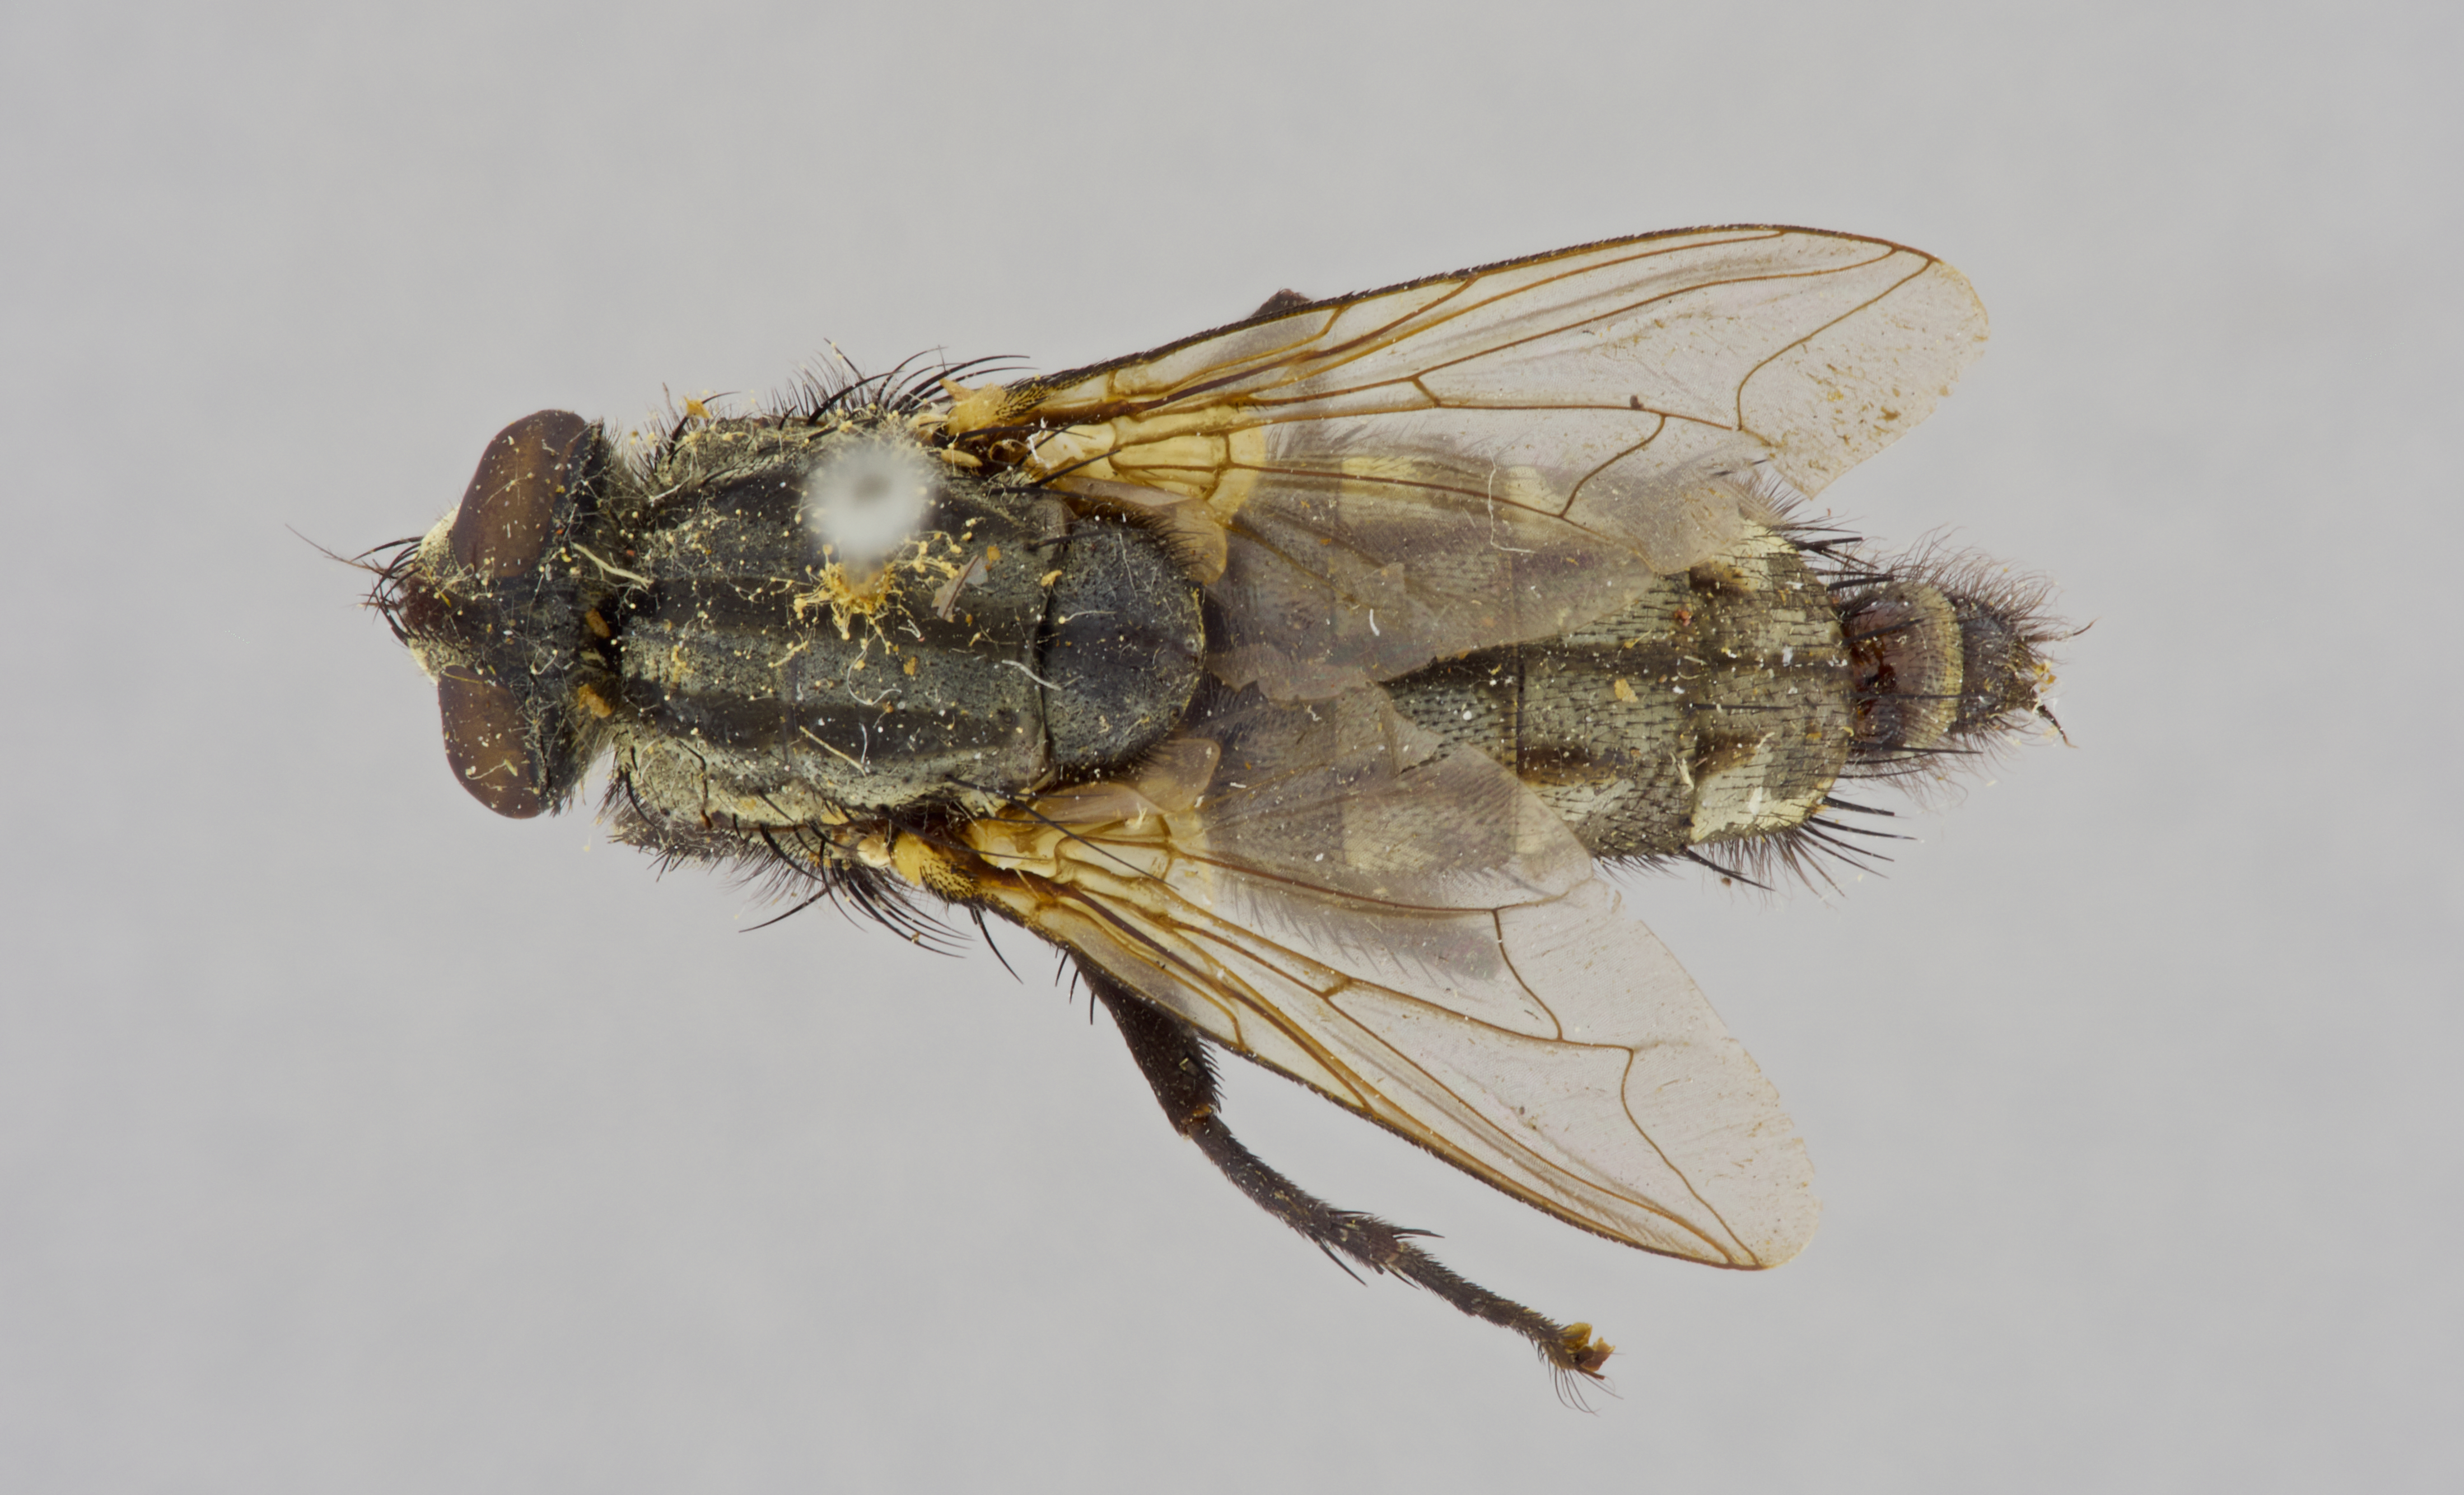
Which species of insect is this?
Parasarcophaga luzonensis (also Sarcophaga luzonensis)
